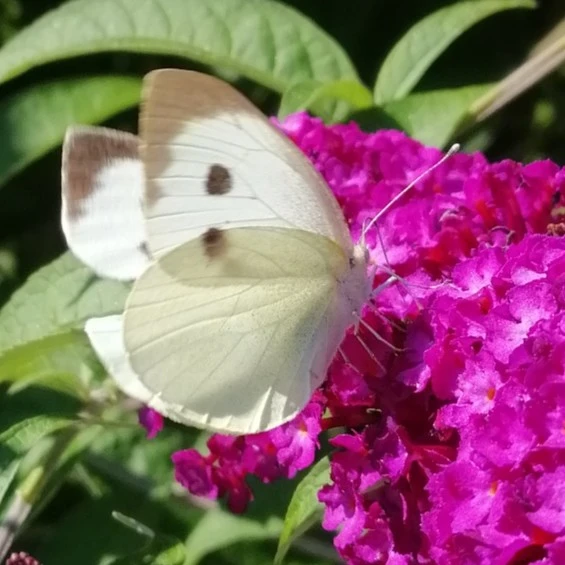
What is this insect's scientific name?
Pieris brassicae
